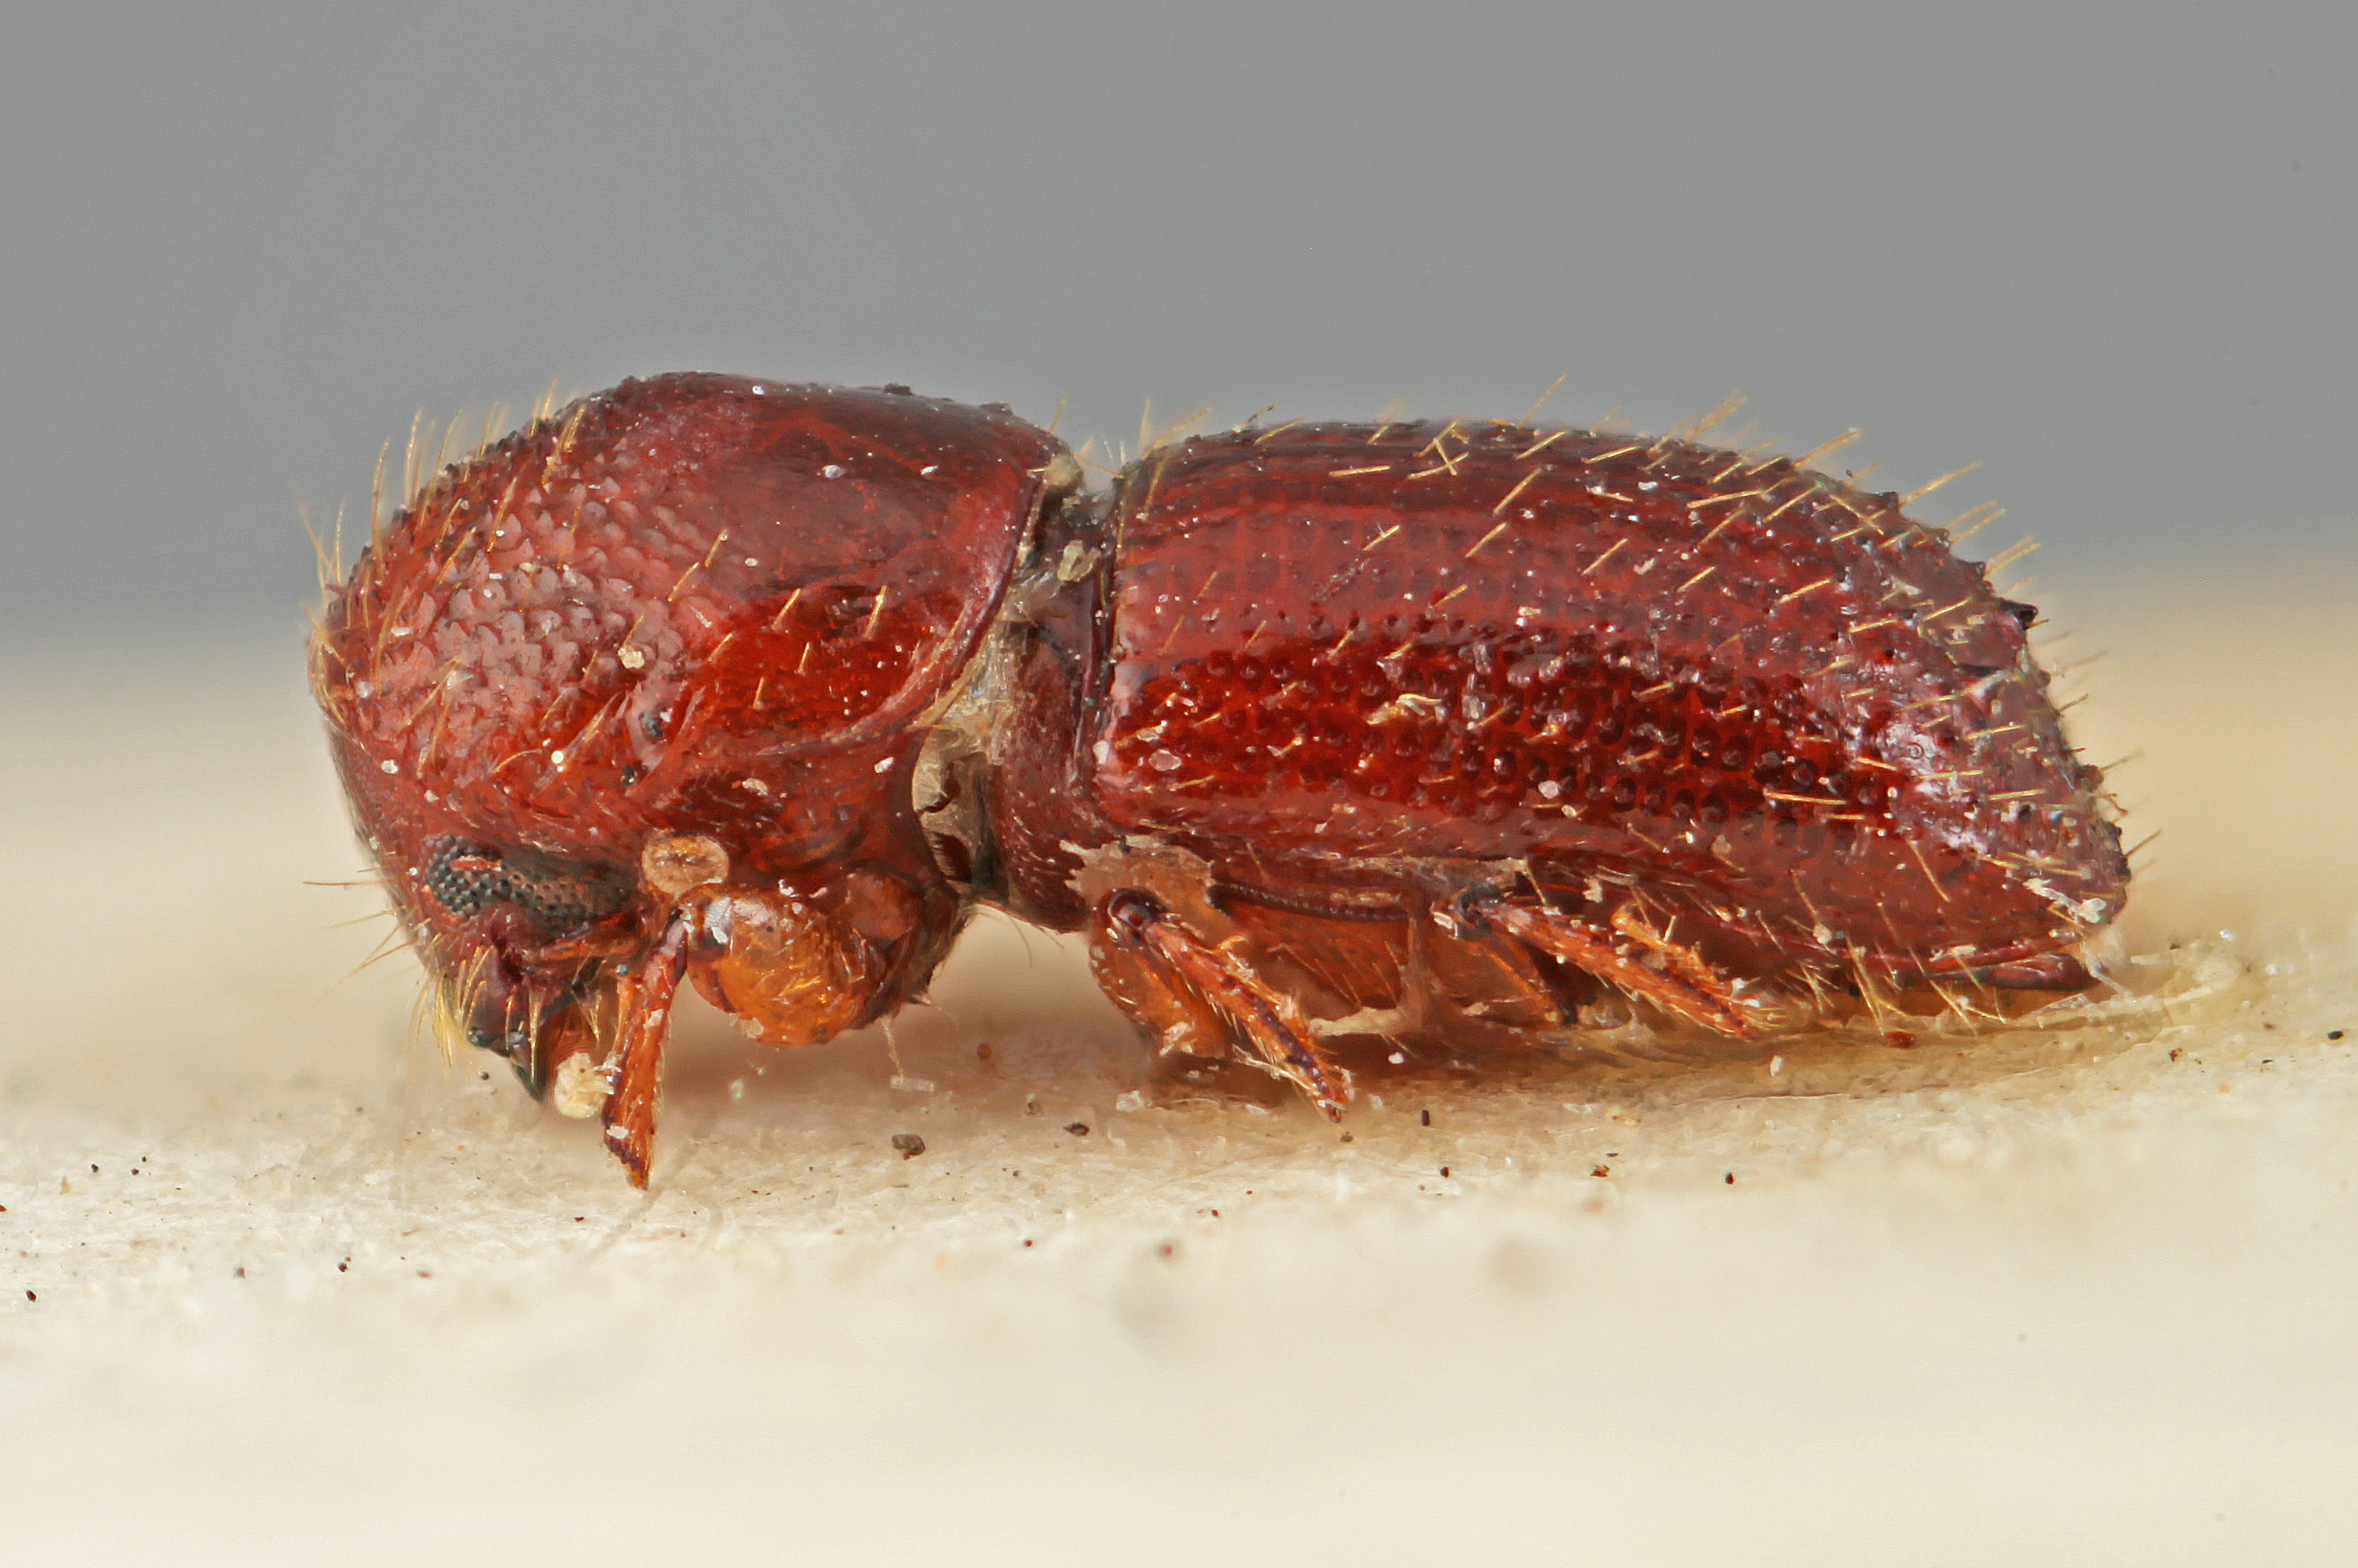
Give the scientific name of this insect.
Xyleborus schedli
